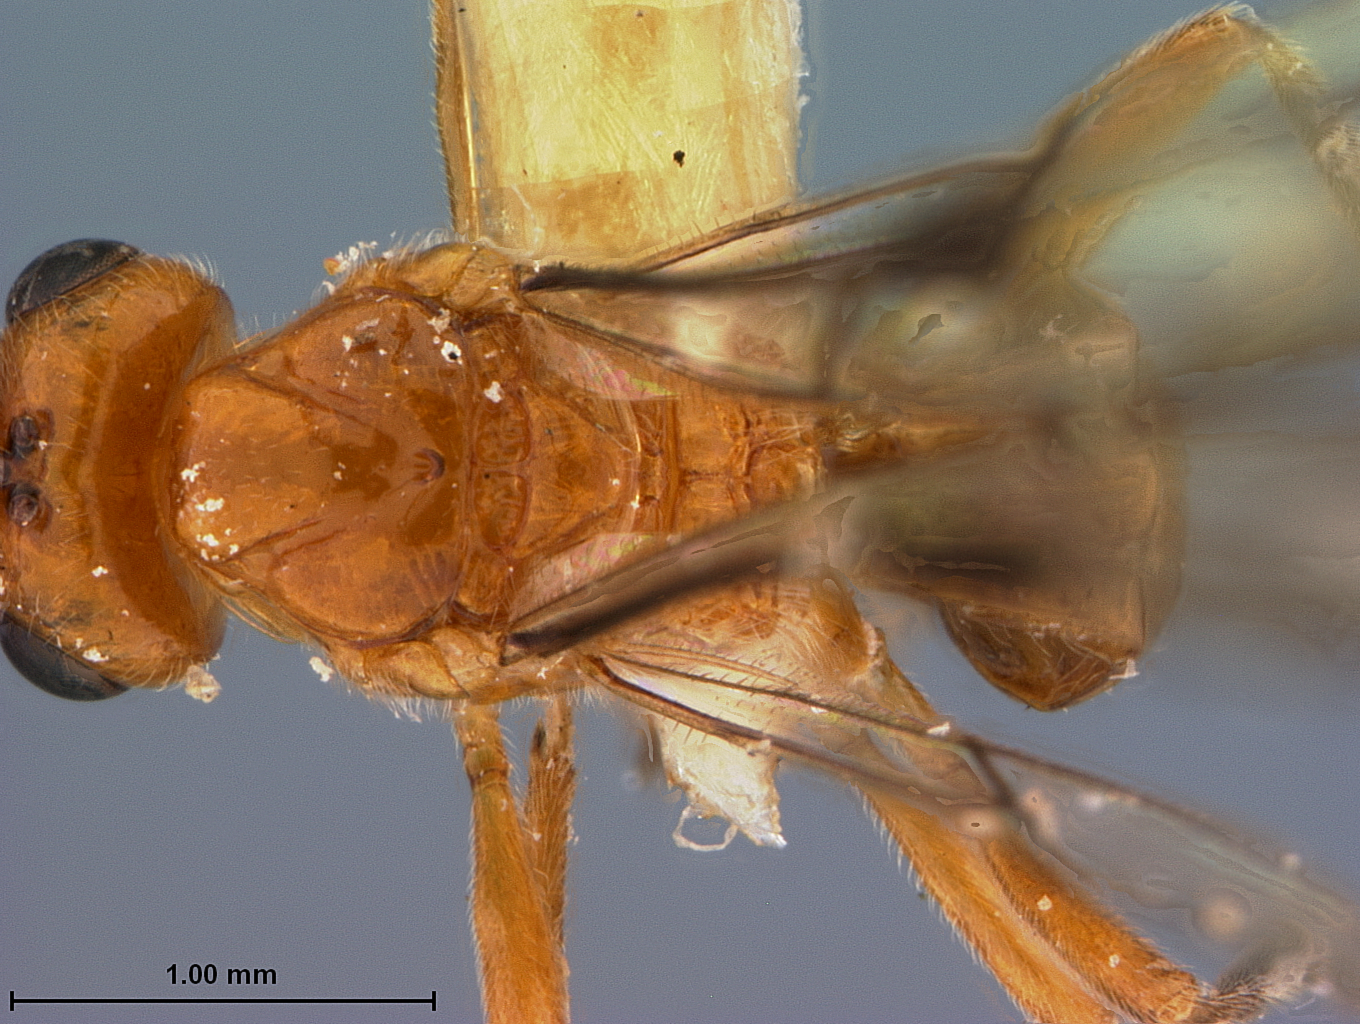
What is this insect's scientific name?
Opius watersi
